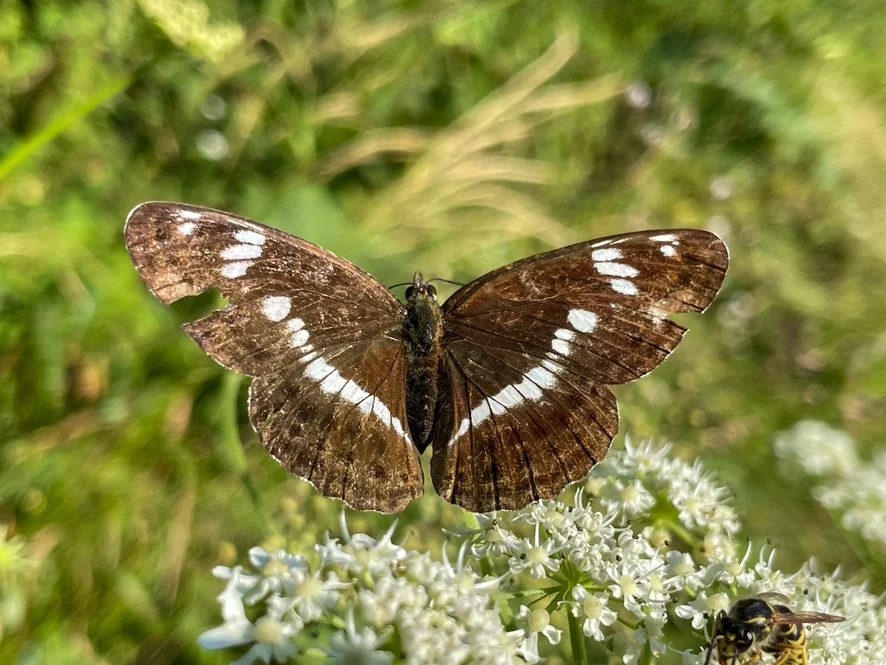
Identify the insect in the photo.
Limenitis camilla (also Ladoga camilla)
